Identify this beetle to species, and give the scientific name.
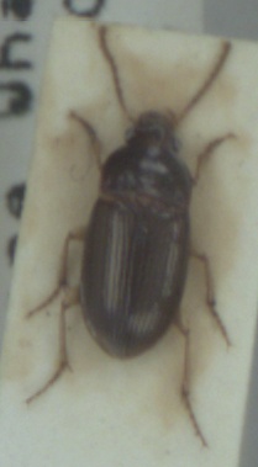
Amara bifrons
